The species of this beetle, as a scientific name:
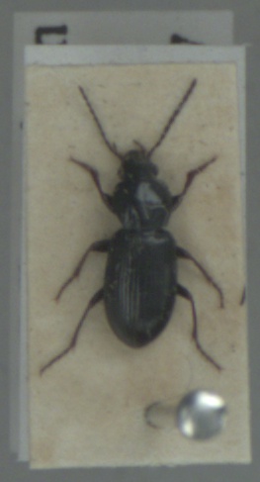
Pterostichus diligens
